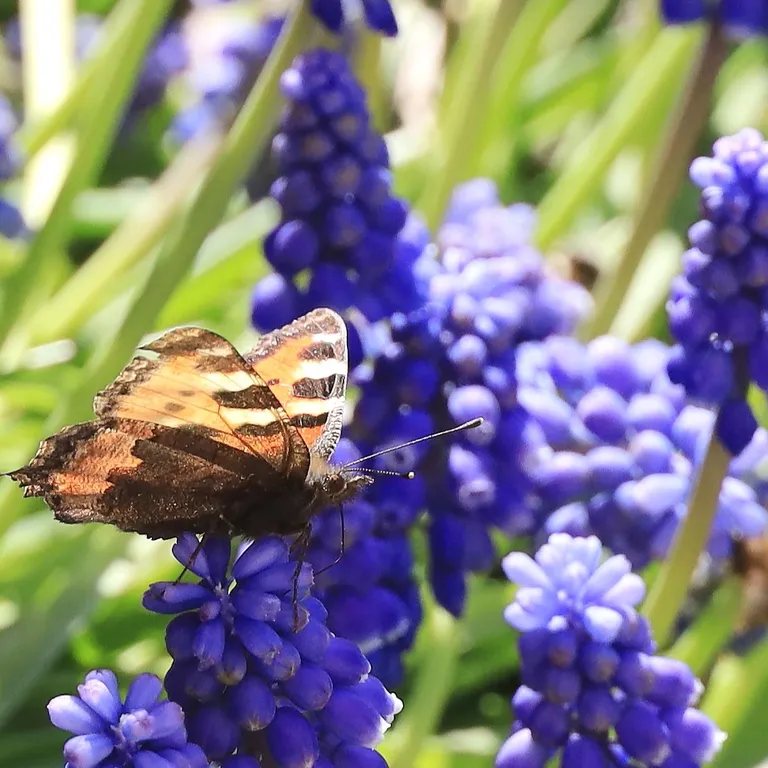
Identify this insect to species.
Aglais urticae
